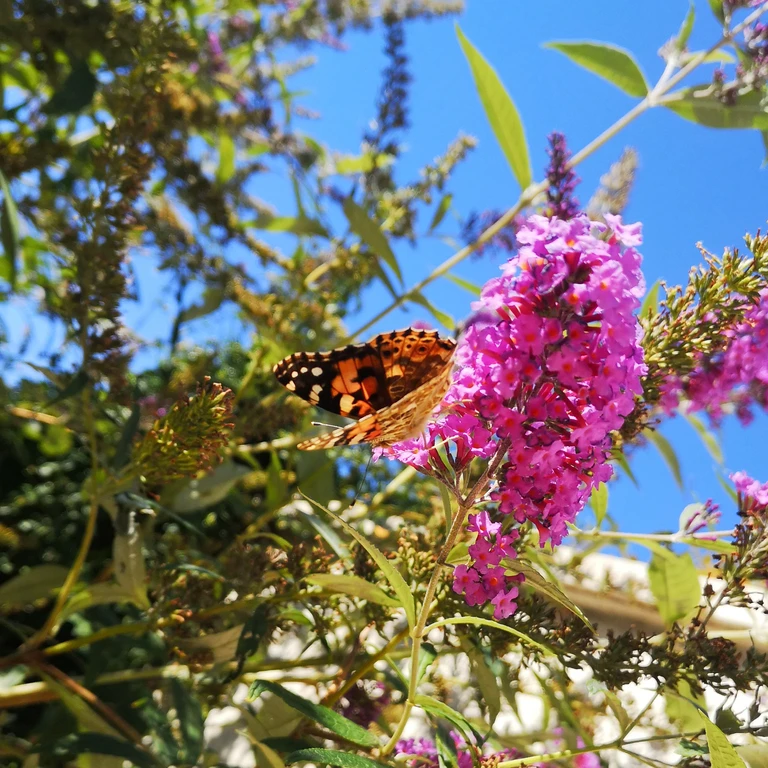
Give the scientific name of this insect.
Vanessa cardui
